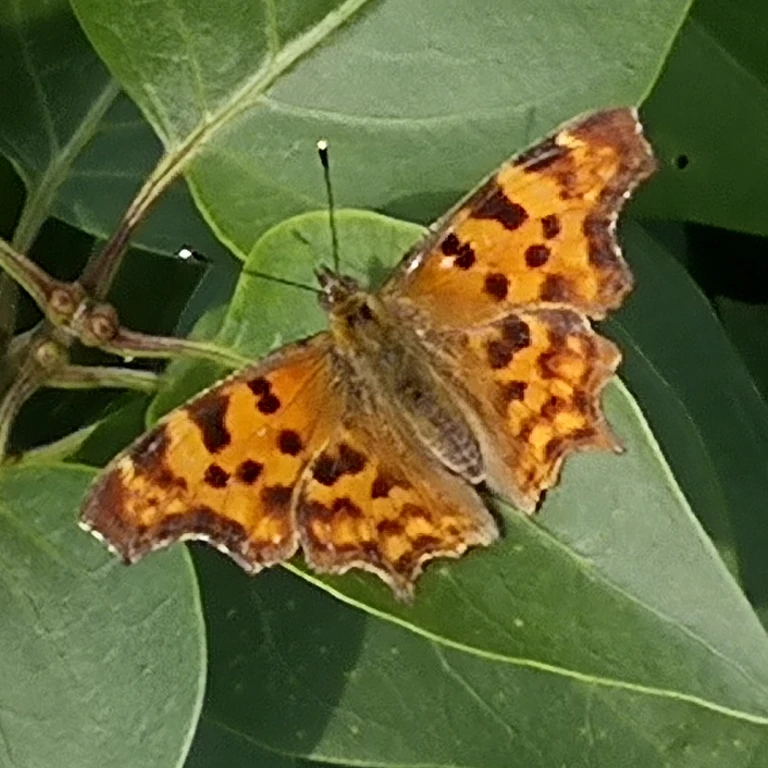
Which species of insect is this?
Polygonia c-album
